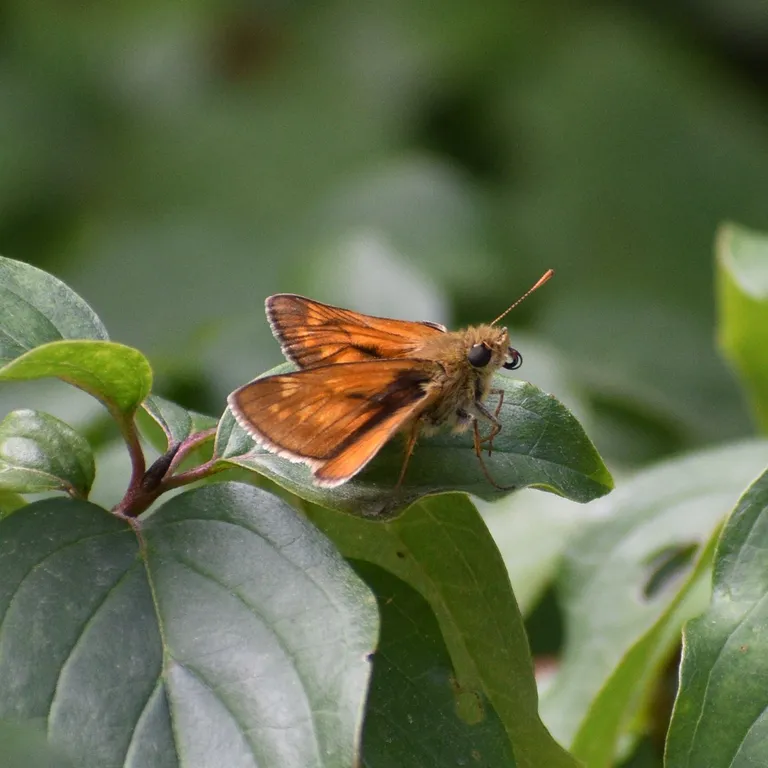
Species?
Ochlodes sylvanus (also Ochlodes venata)
